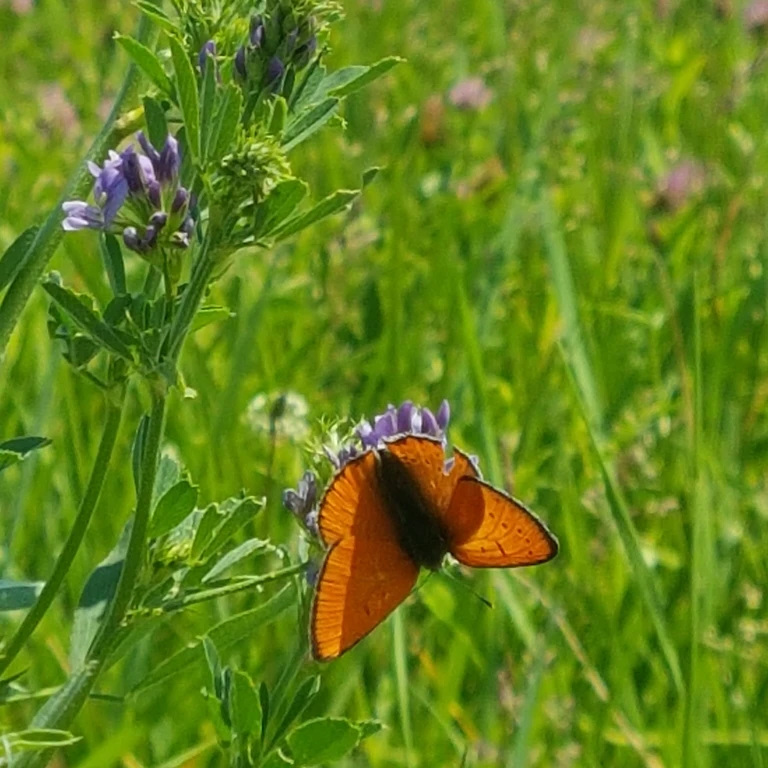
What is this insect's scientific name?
Lycaena dispar
